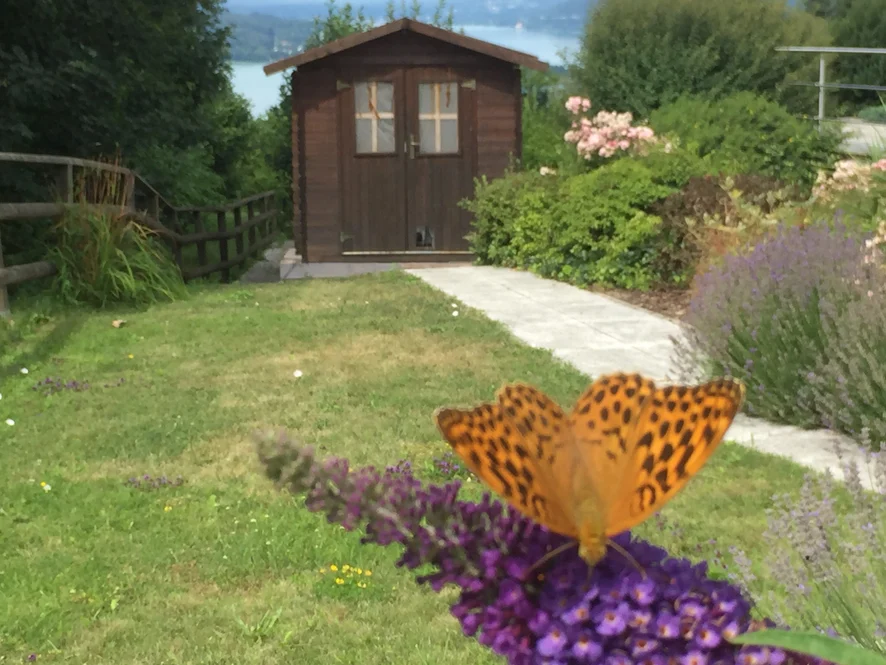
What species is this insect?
Argynnis paphia
